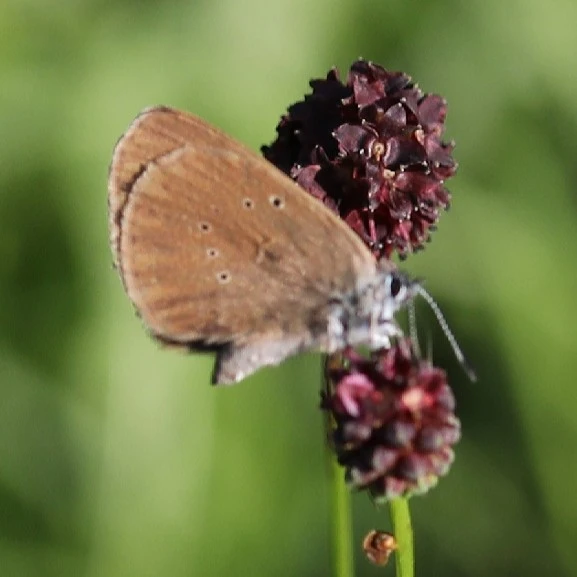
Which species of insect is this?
Phengaris nausithous (also Maculinea nausithous)
